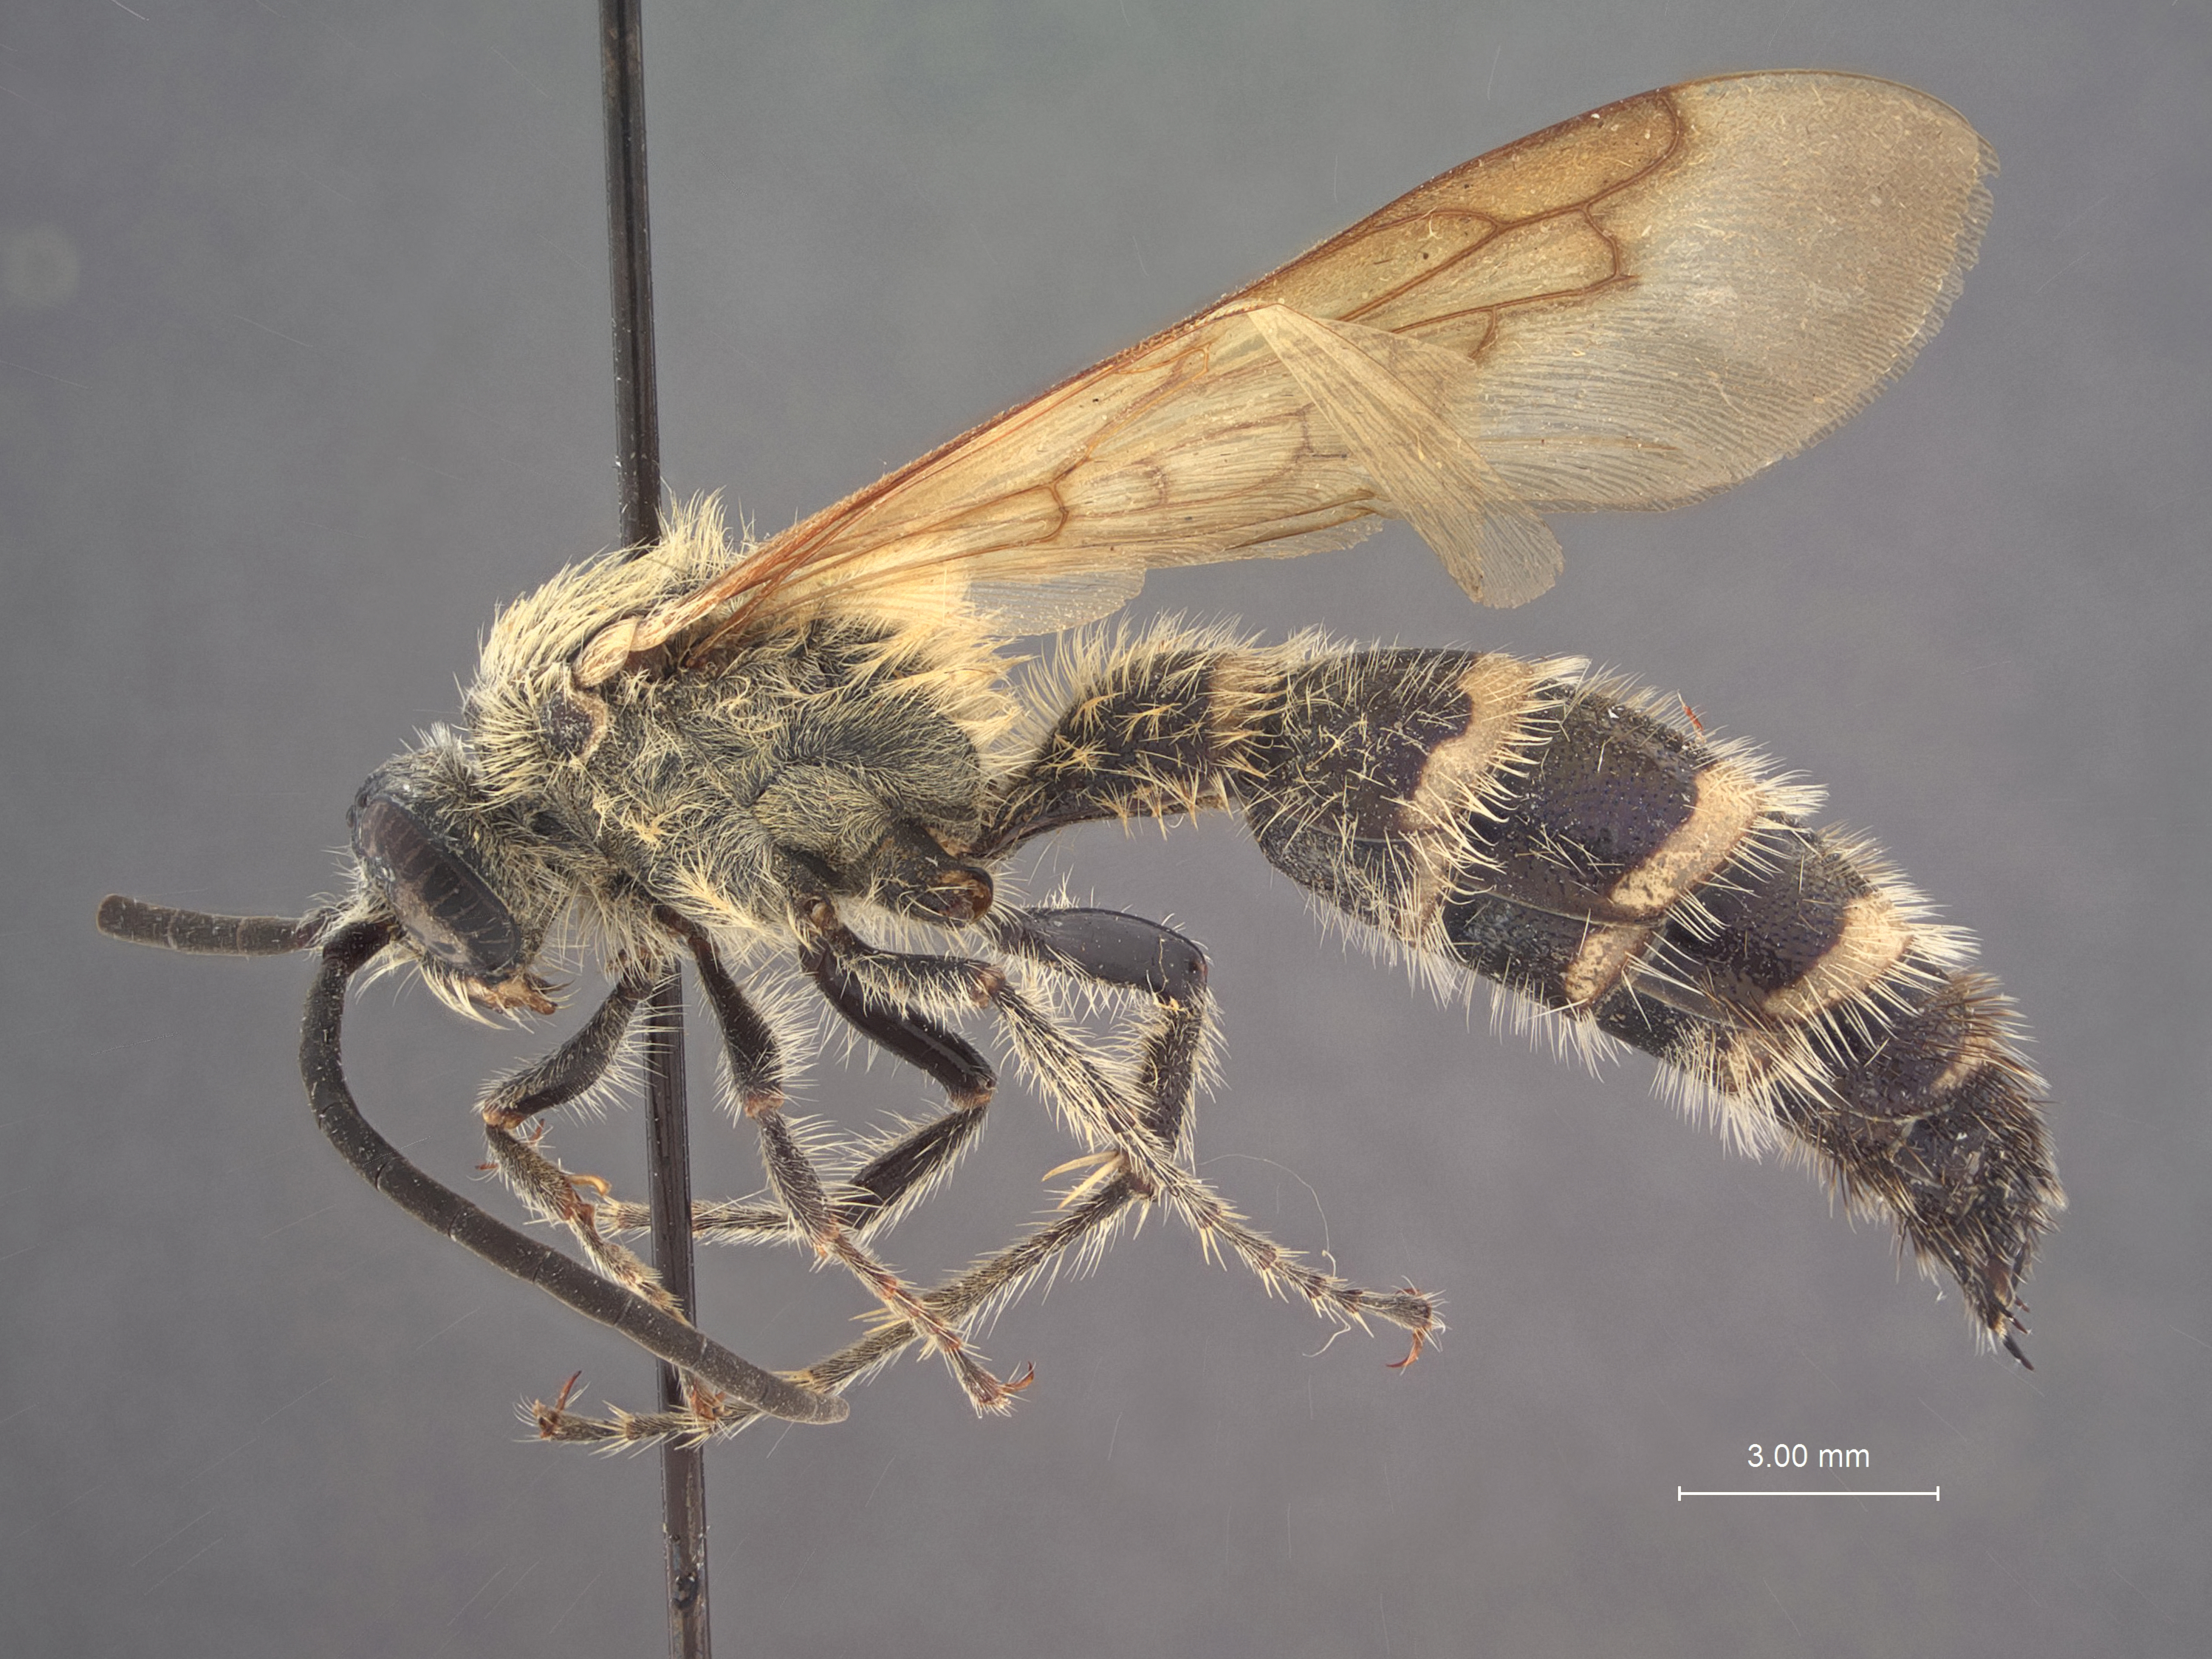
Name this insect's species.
Campsomeris paragrossa
